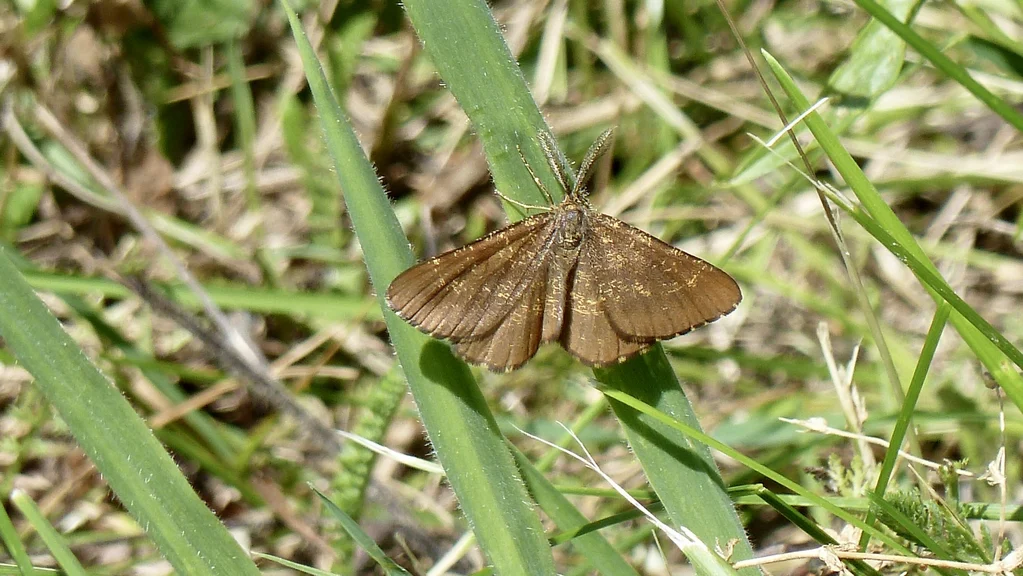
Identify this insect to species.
Ematurga atomaria
